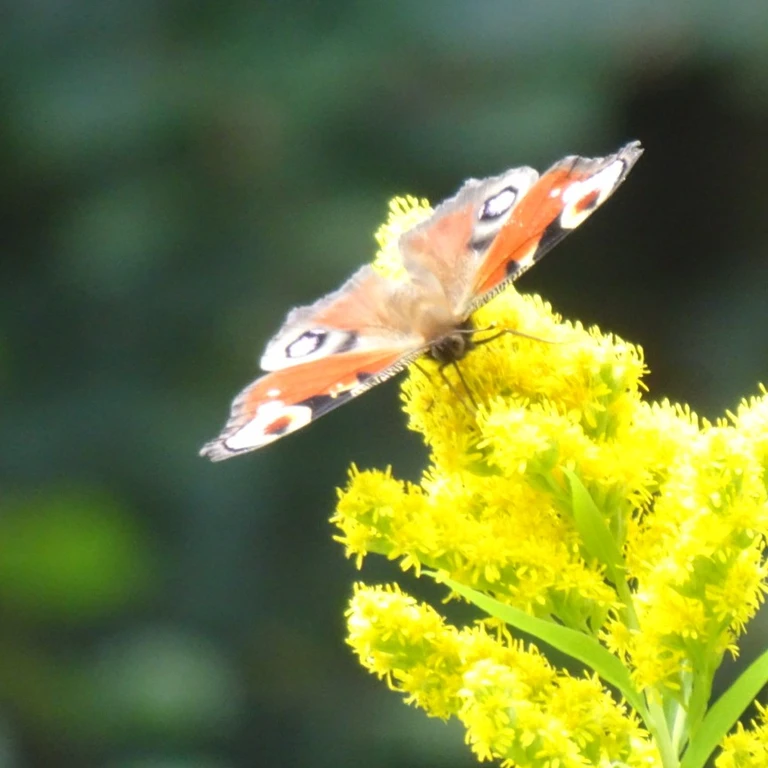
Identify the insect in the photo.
Aglais io
